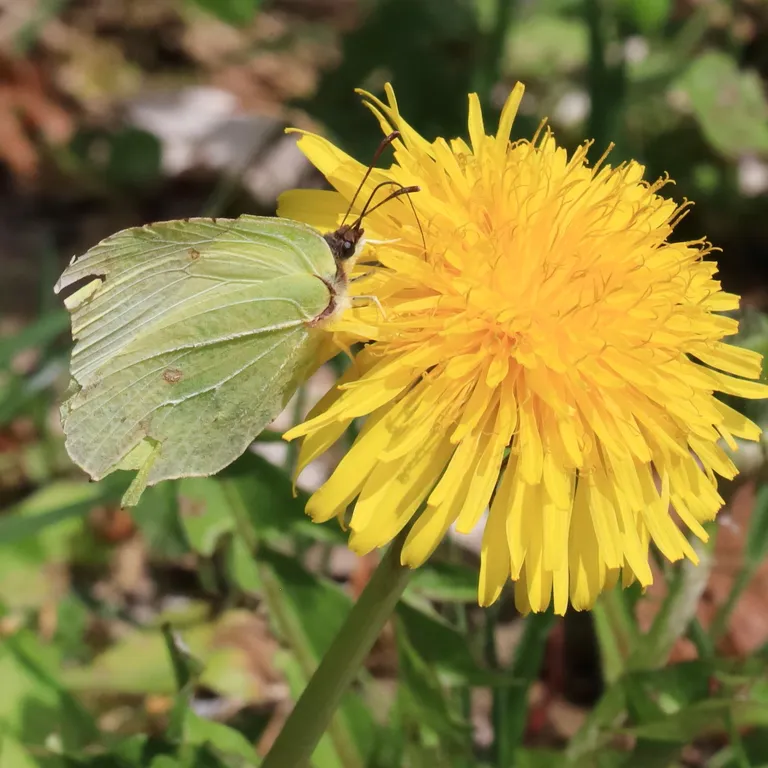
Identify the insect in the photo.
Gonepteryx rhamni
